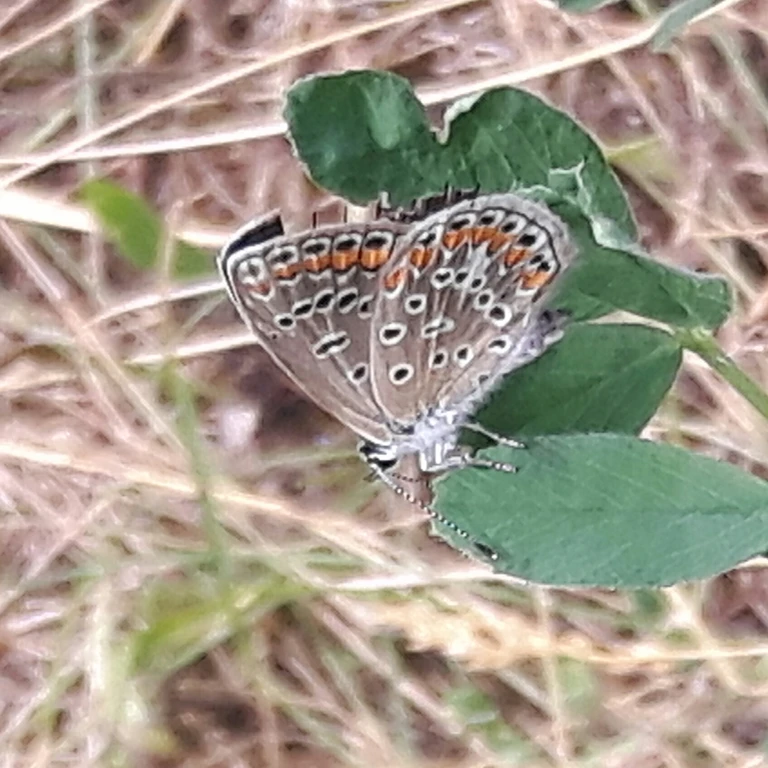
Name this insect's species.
Polyommatus icarus
